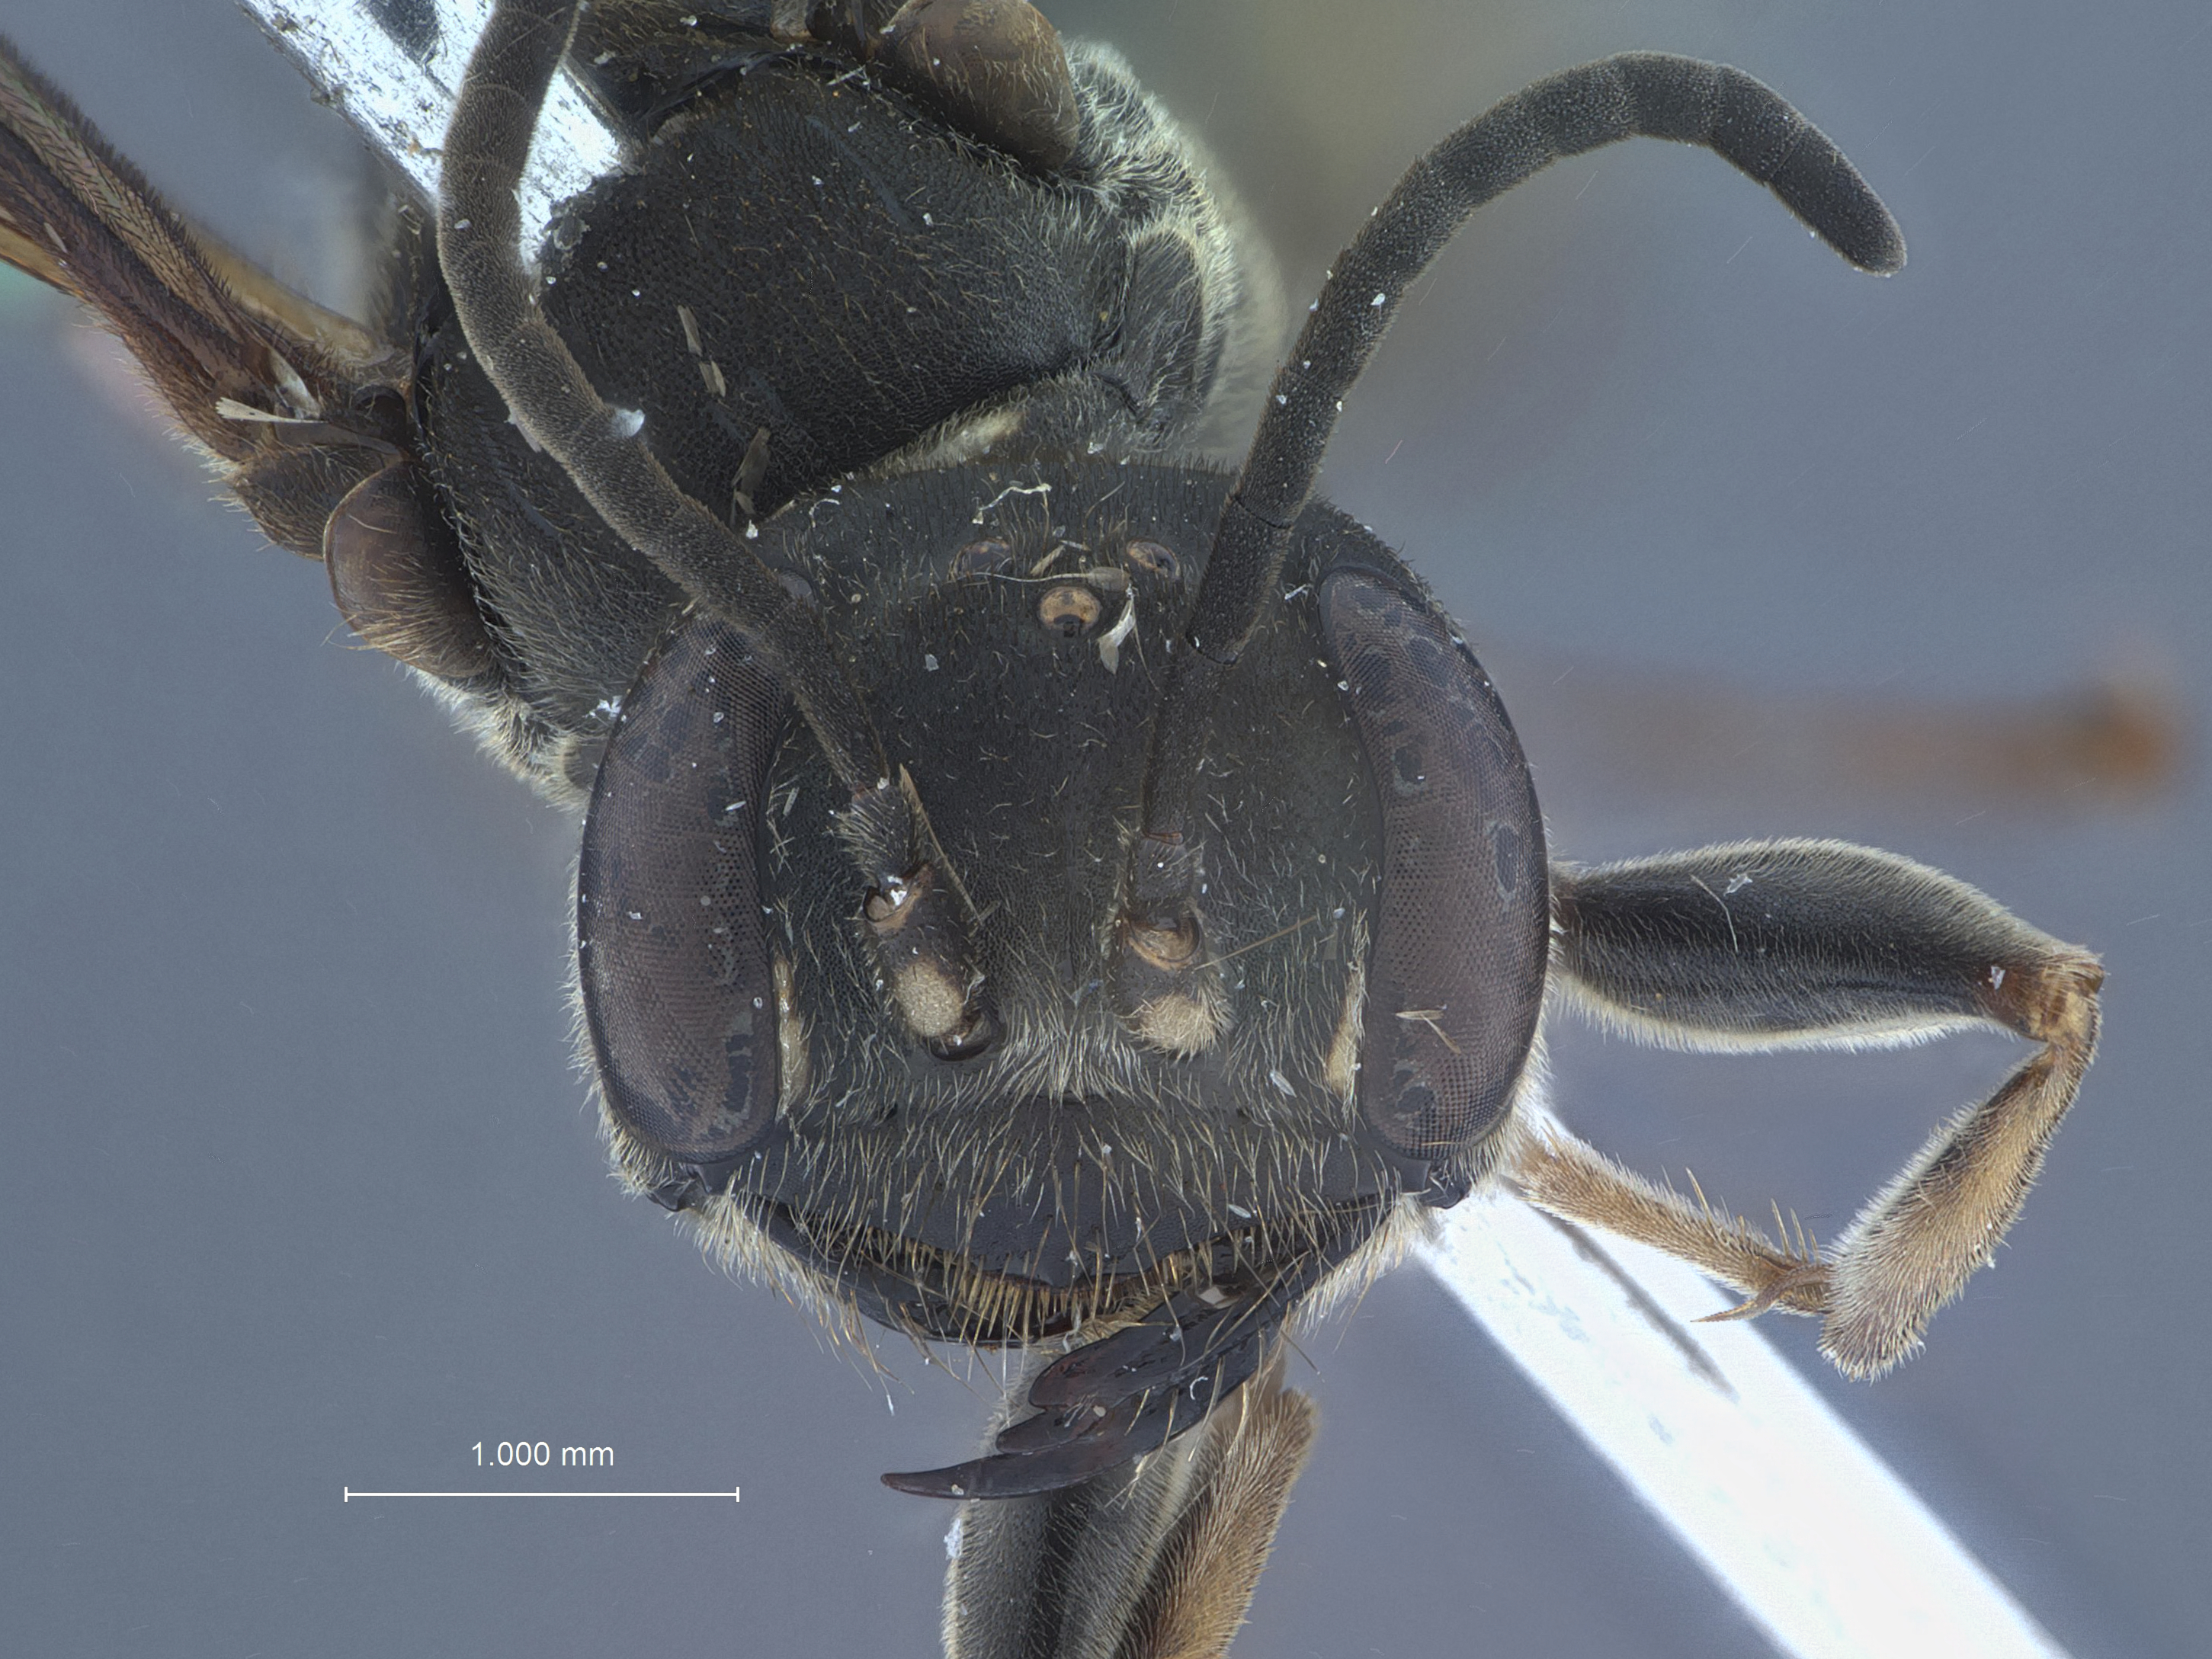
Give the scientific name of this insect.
Mellinus hansoni
